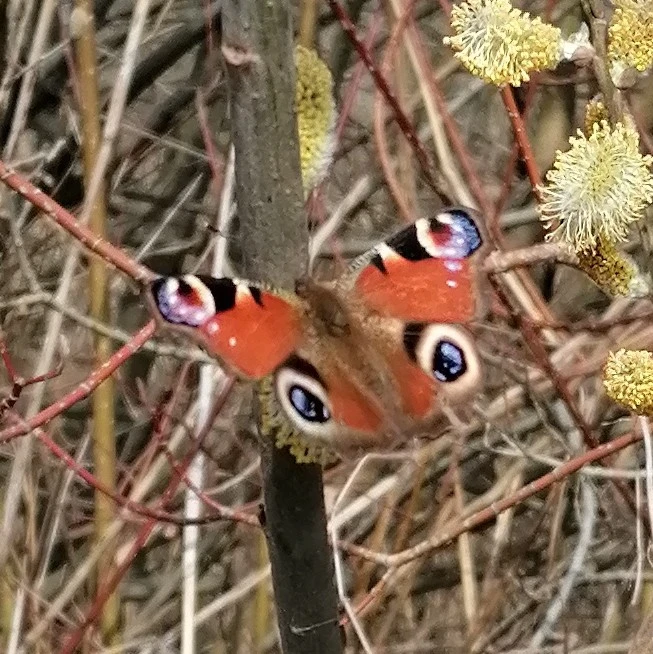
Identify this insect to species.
Aglais io
